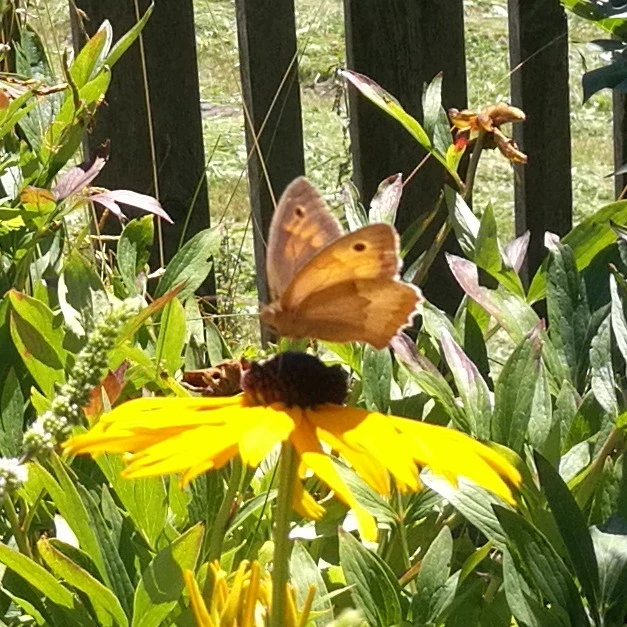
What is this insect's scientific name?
Maniola jurtina
